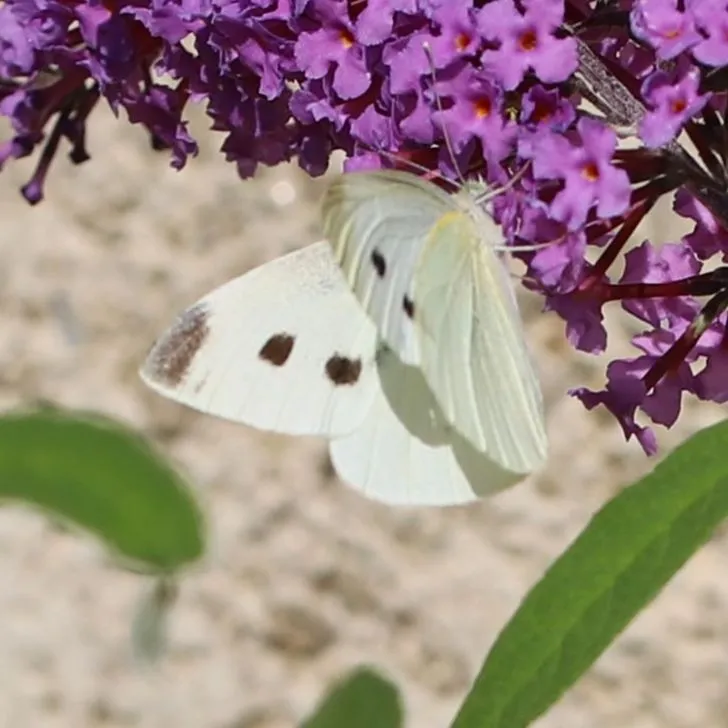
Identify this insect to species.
Pieris rapae
